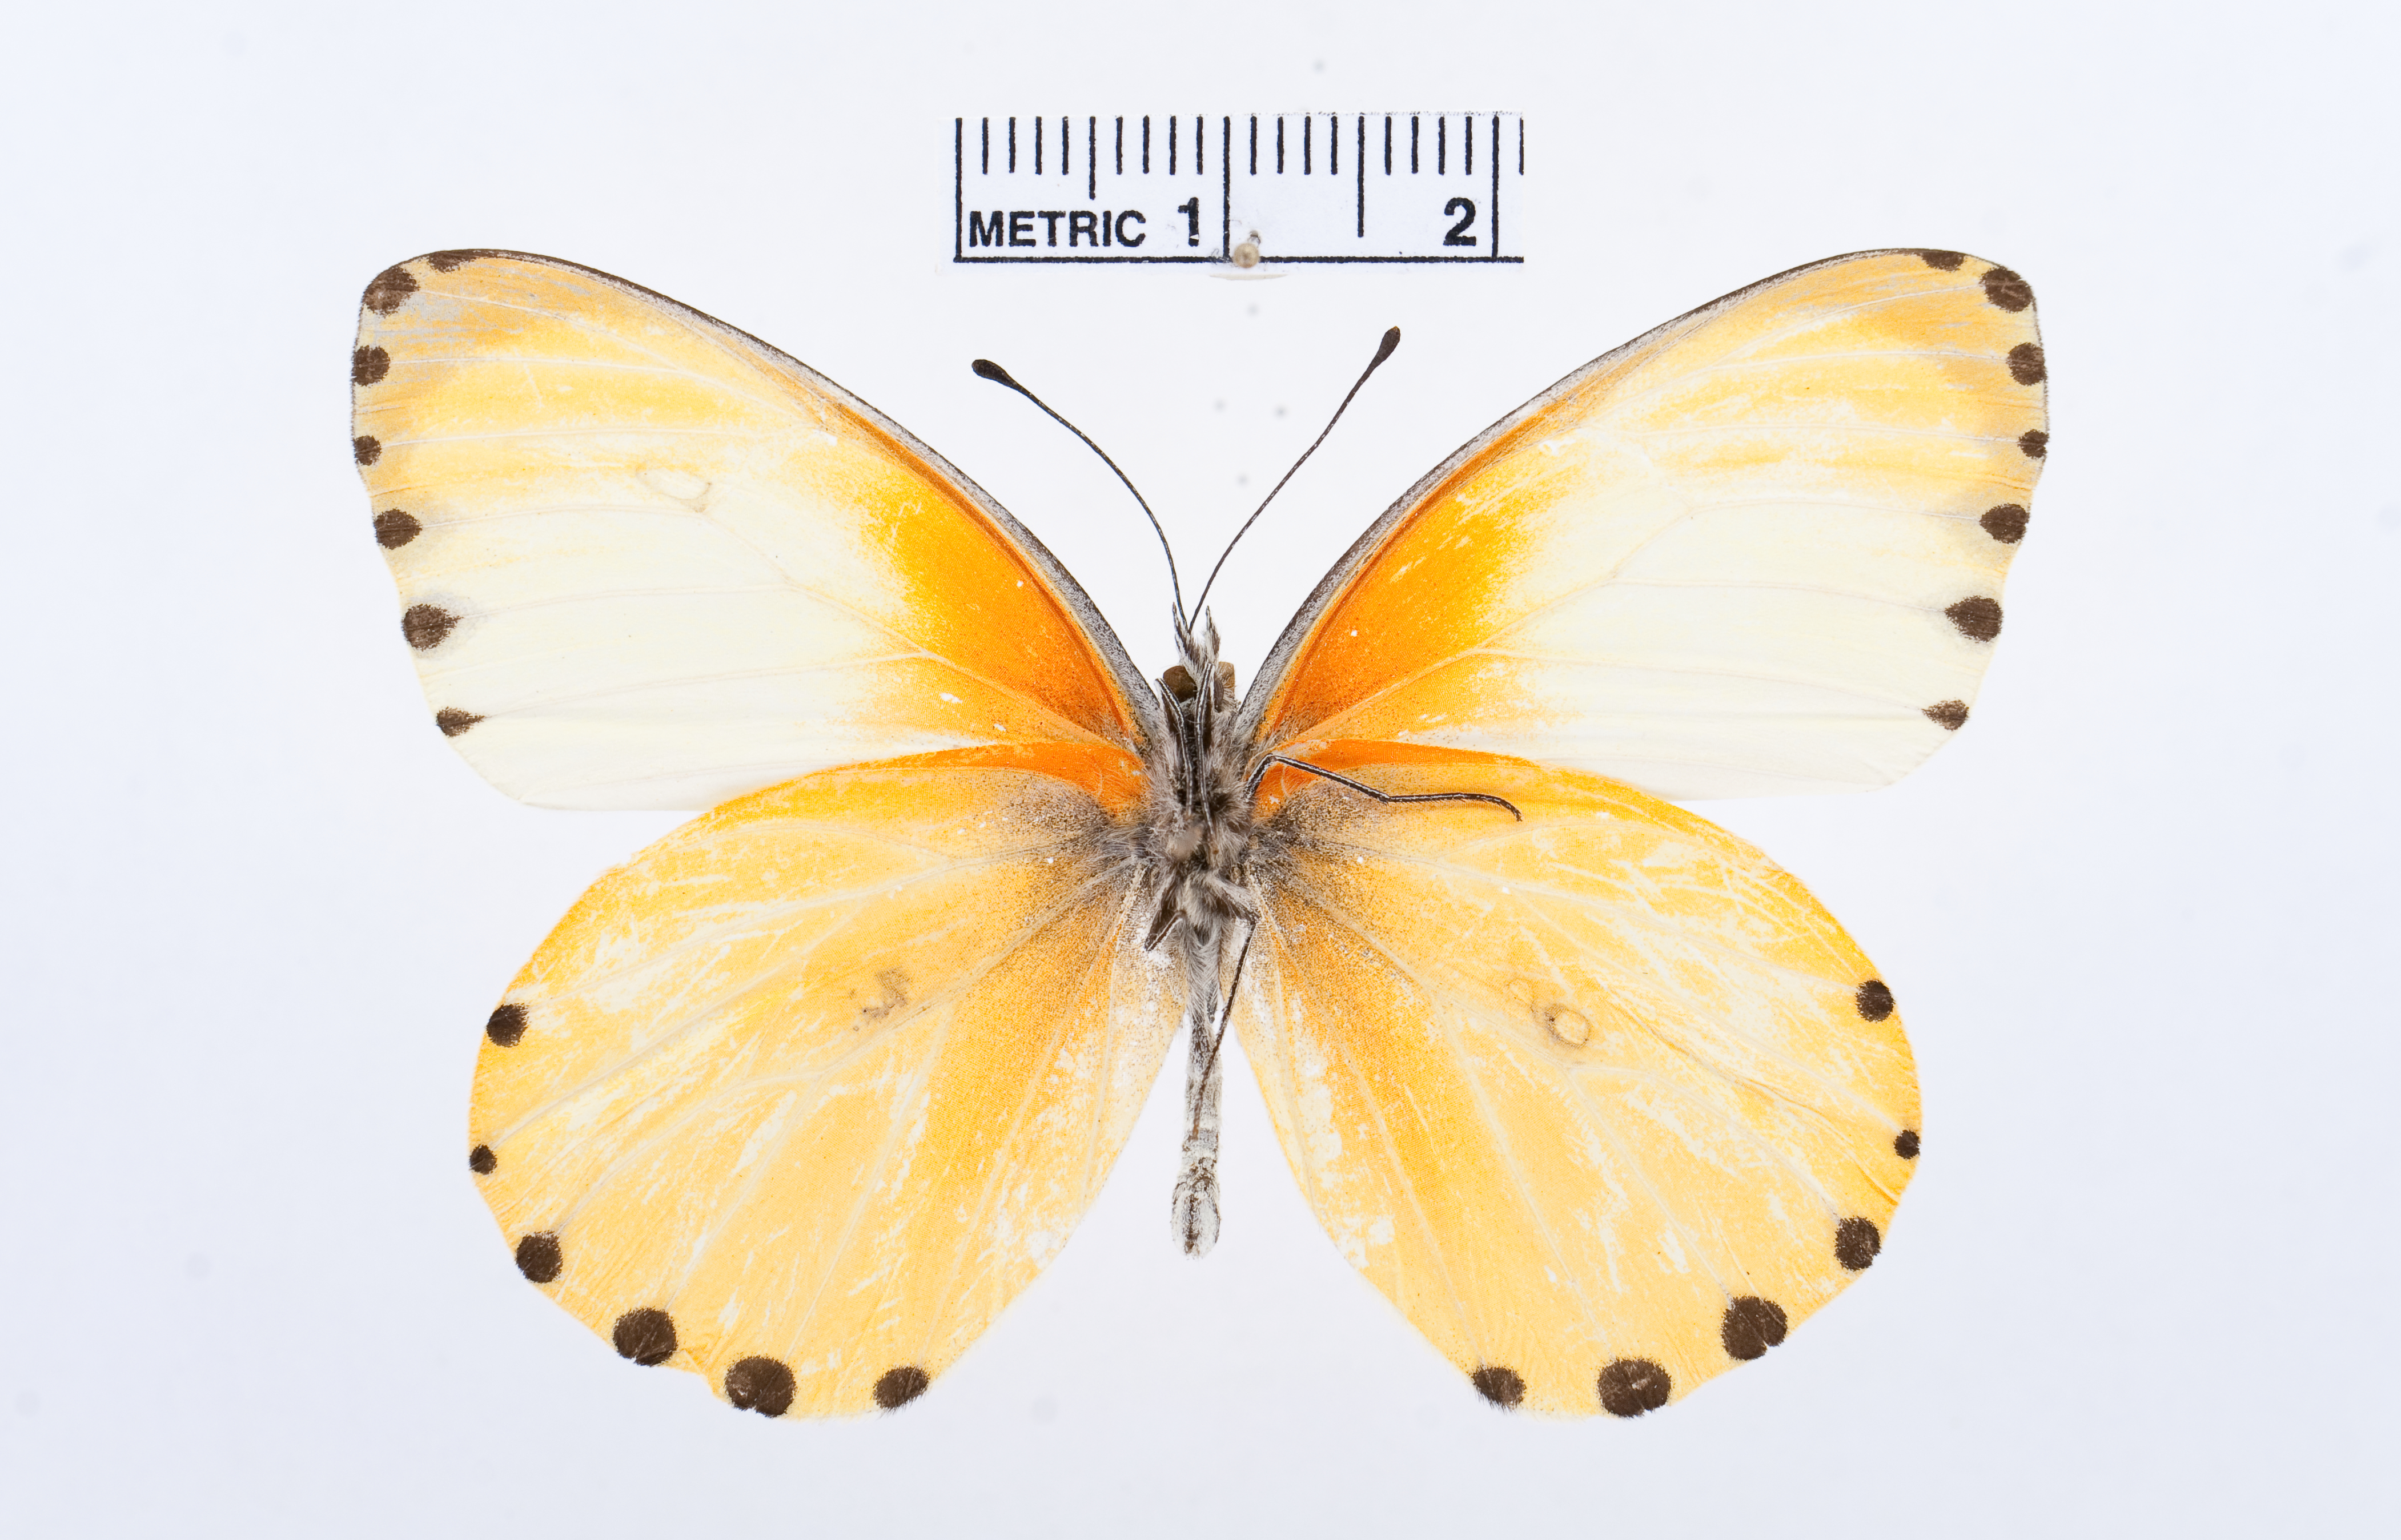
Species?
Mylothris ngaziya
